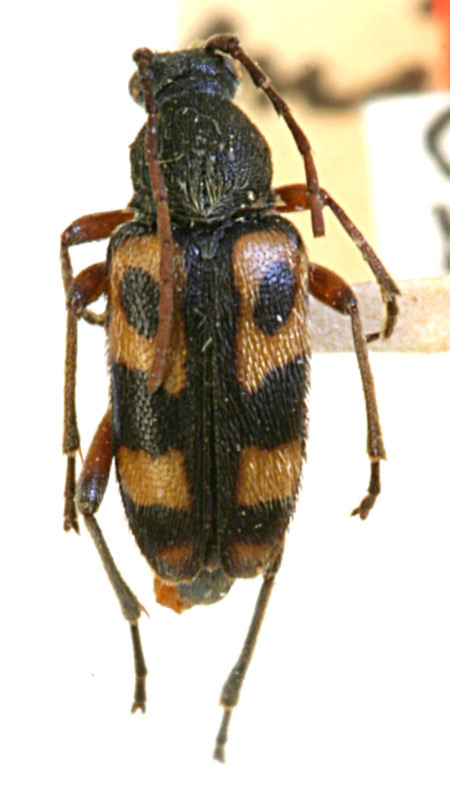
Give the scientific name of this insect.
Judolia sexspilota (also Judolia minuta)
